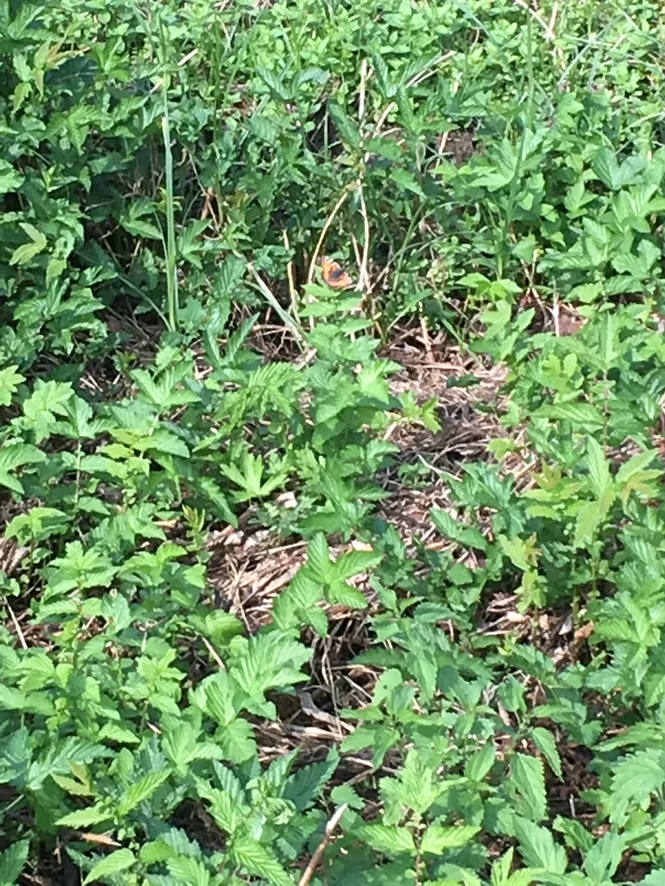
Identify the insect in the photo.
Aglais urticae
